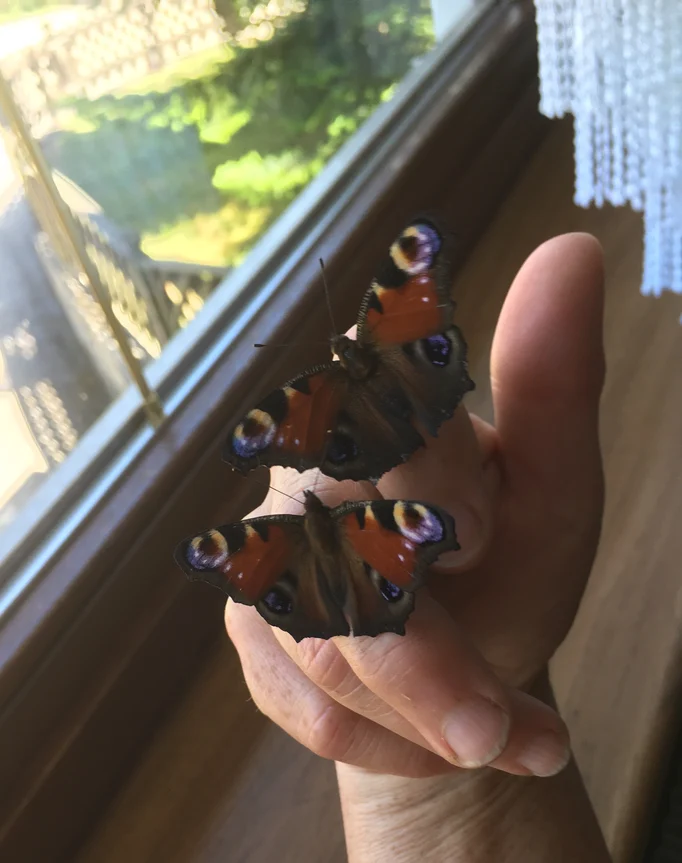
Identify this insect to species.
Aglais io
